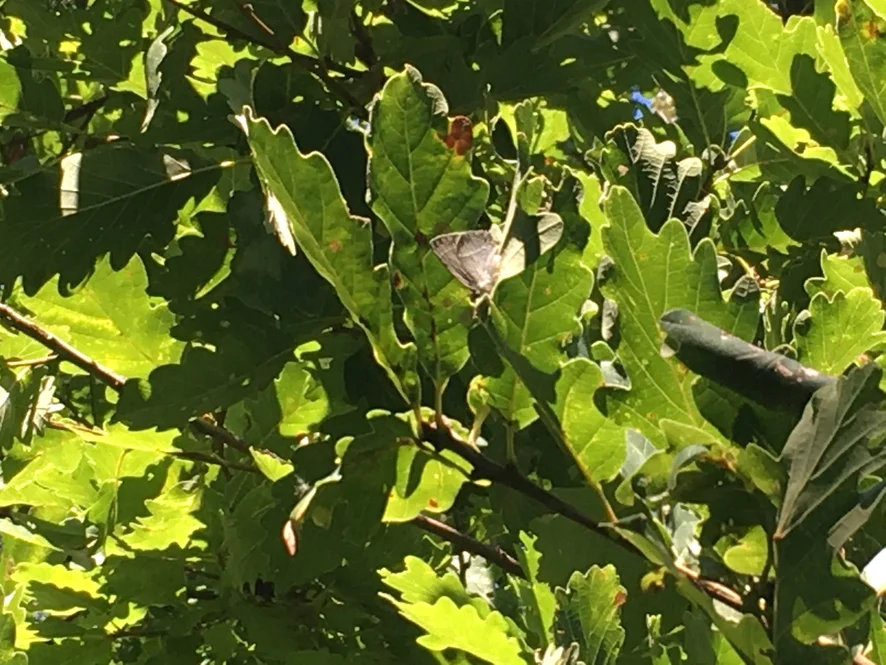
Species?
Favonius quercus (also Quercusia quercus)
